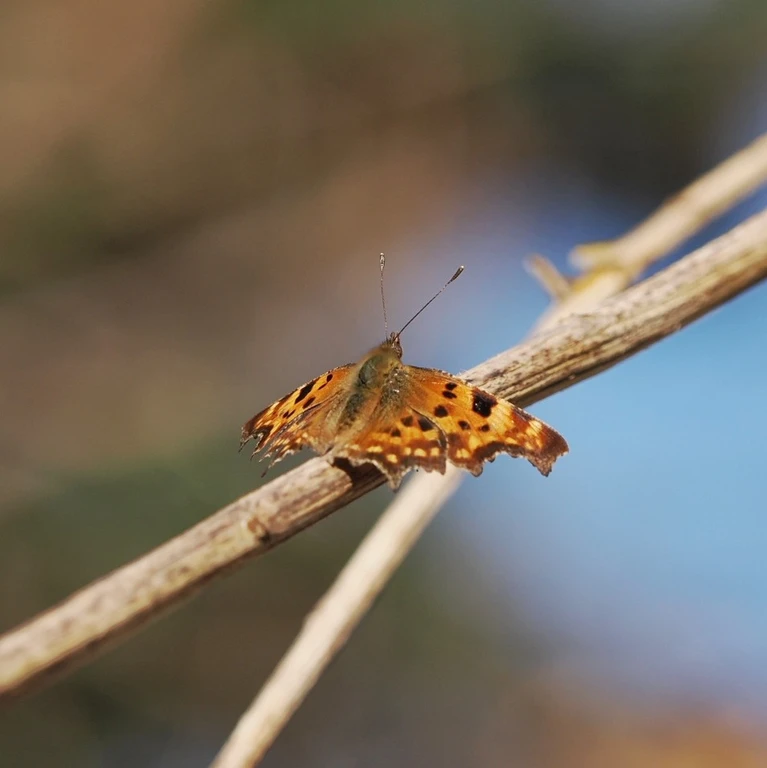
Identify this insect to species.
Polygonia c-album
